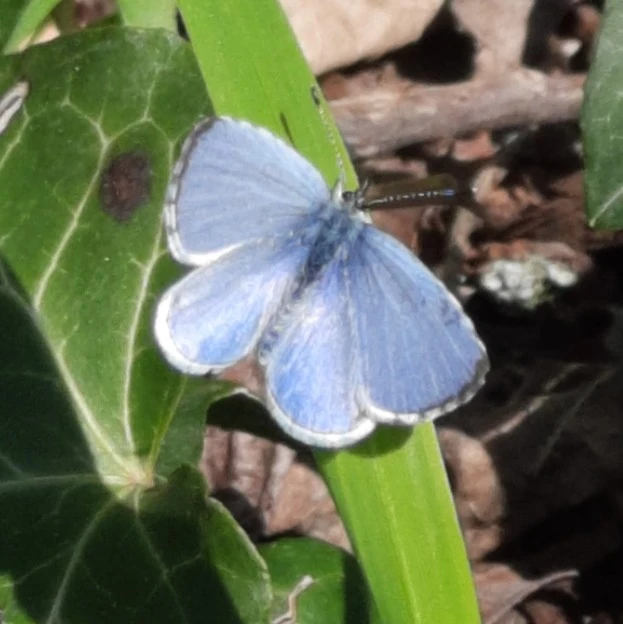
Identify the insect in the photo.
Celastrina argiolus
